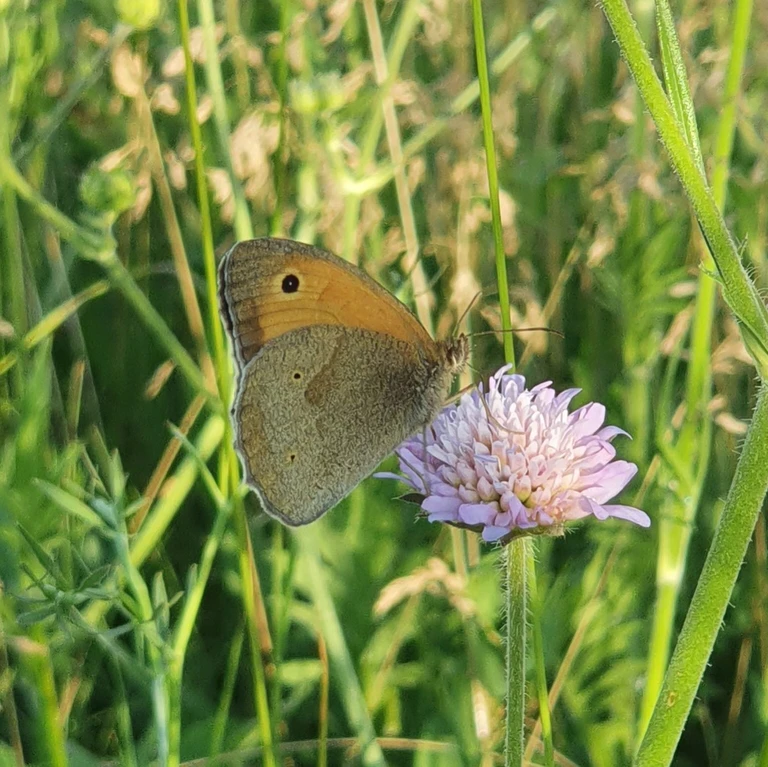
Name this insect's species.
Maniola jurtina
